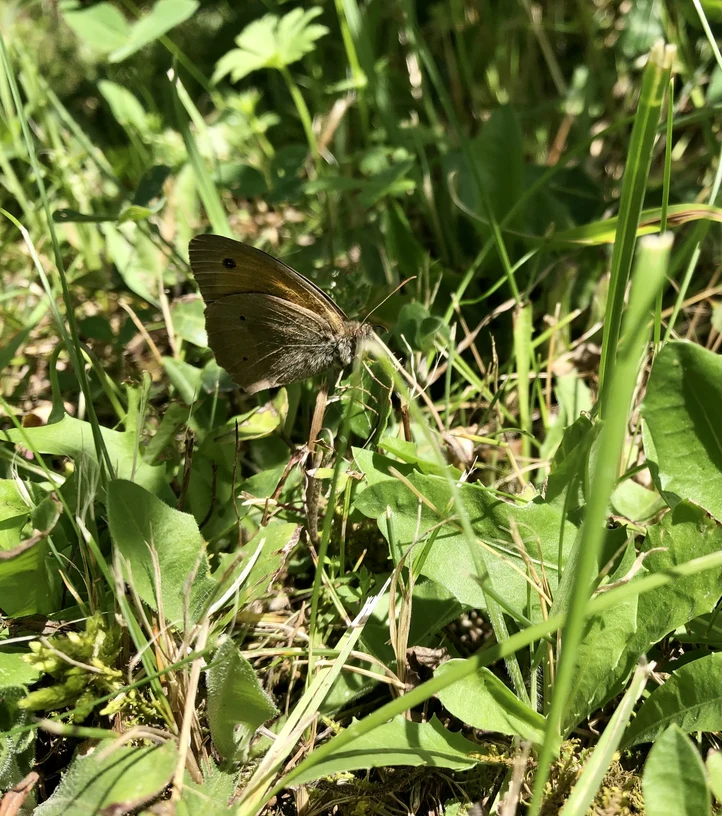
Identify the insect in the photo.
Maniola jurtina
